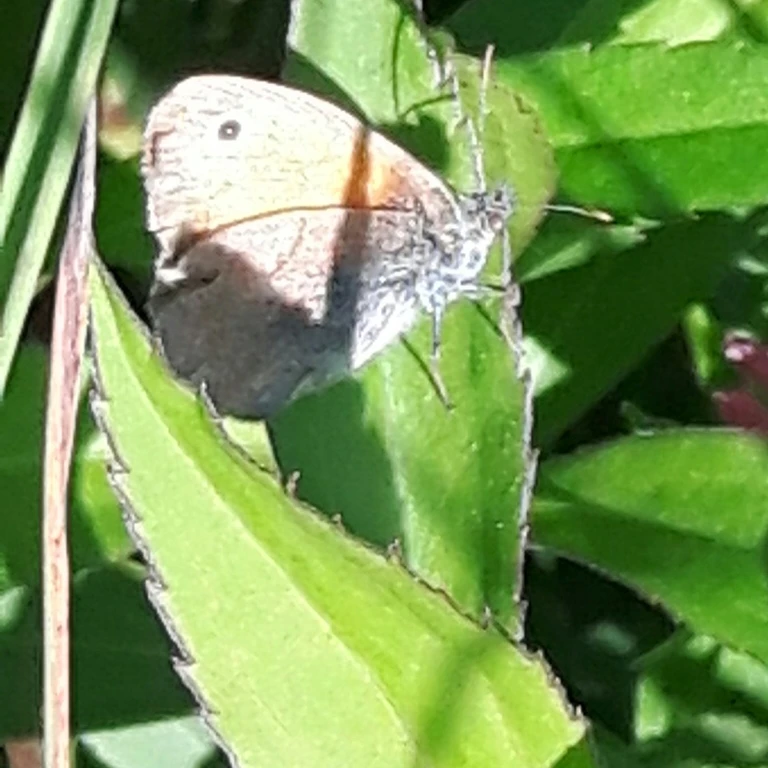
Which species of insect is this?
Coenonympha pamphilus
